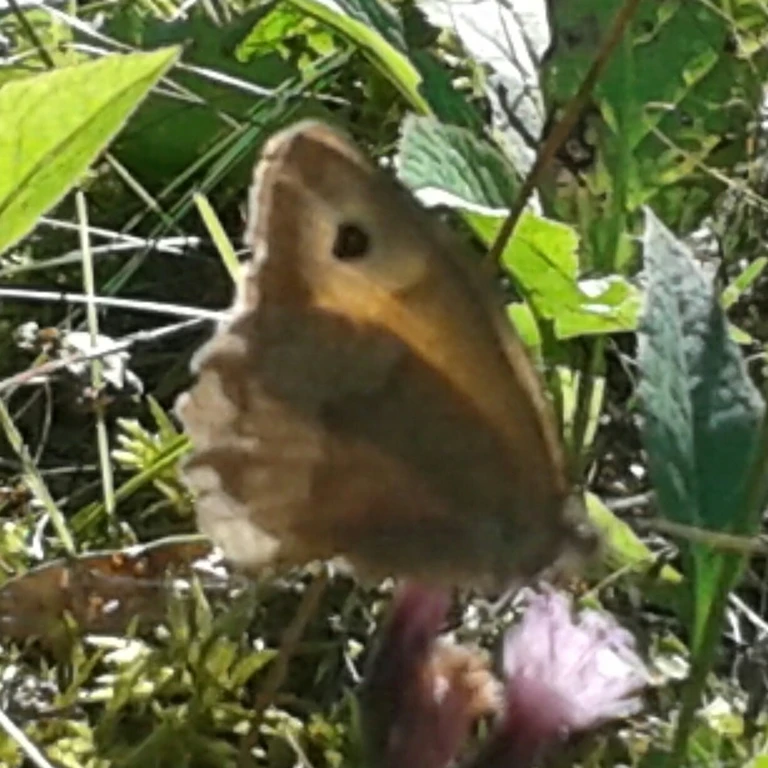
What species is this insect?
Maniola jurtina
